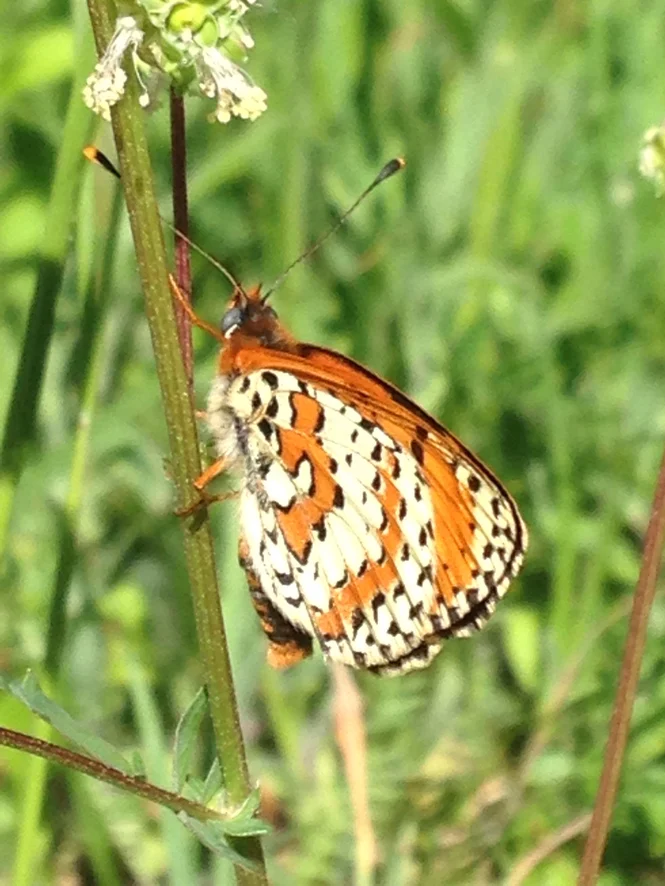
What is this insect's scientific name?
Melitaea didyma
